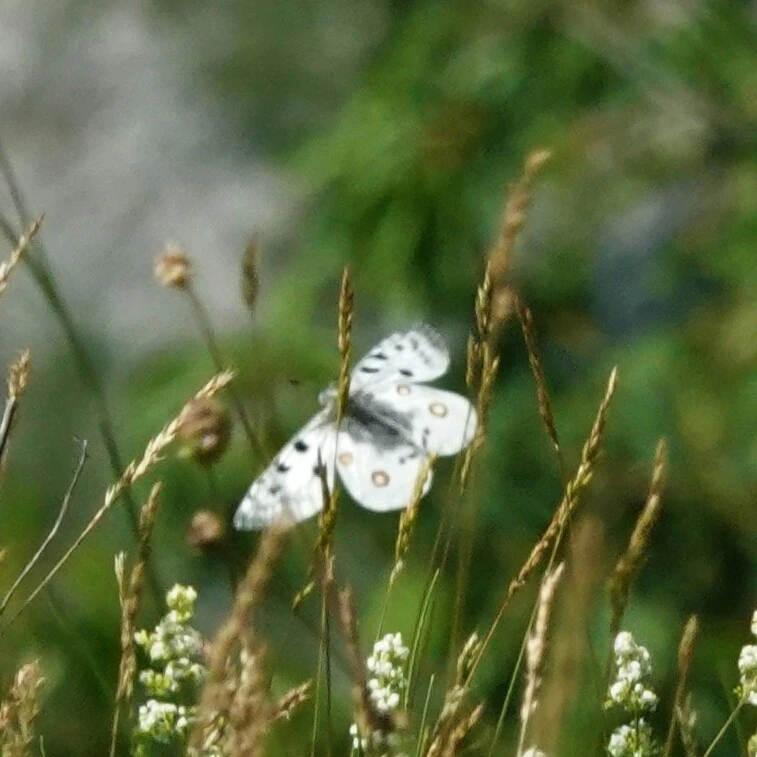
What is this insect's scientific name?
Parnassius apollo
